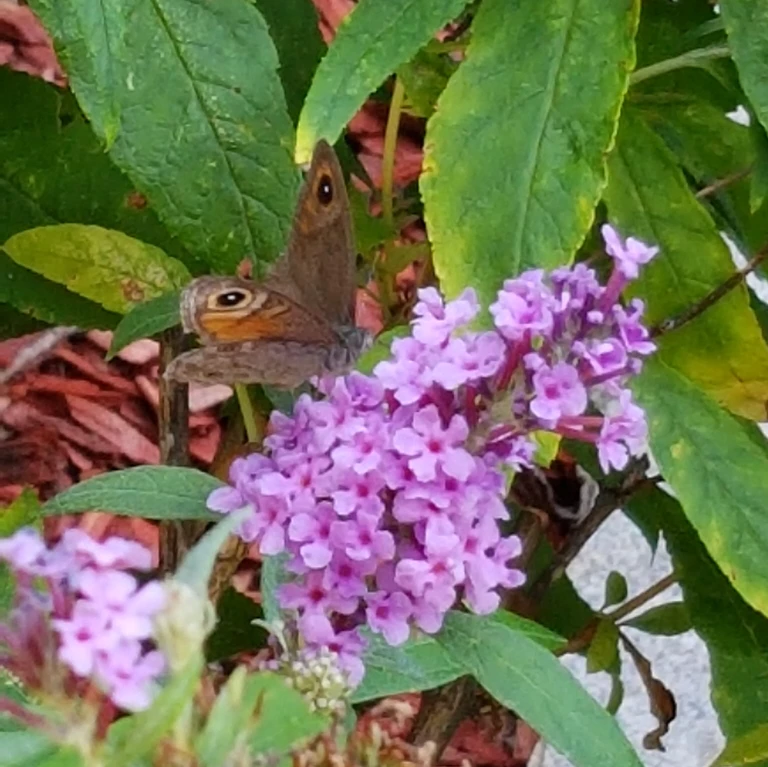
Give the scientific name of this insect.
Lasiommata maera (also Pararge maera)
